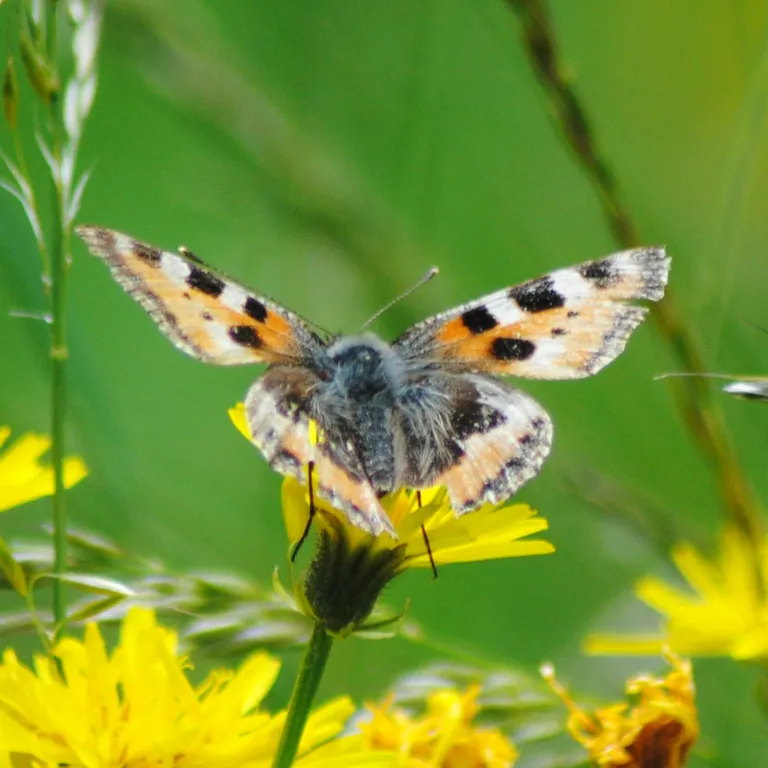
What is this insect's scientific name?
Aglais urticae
